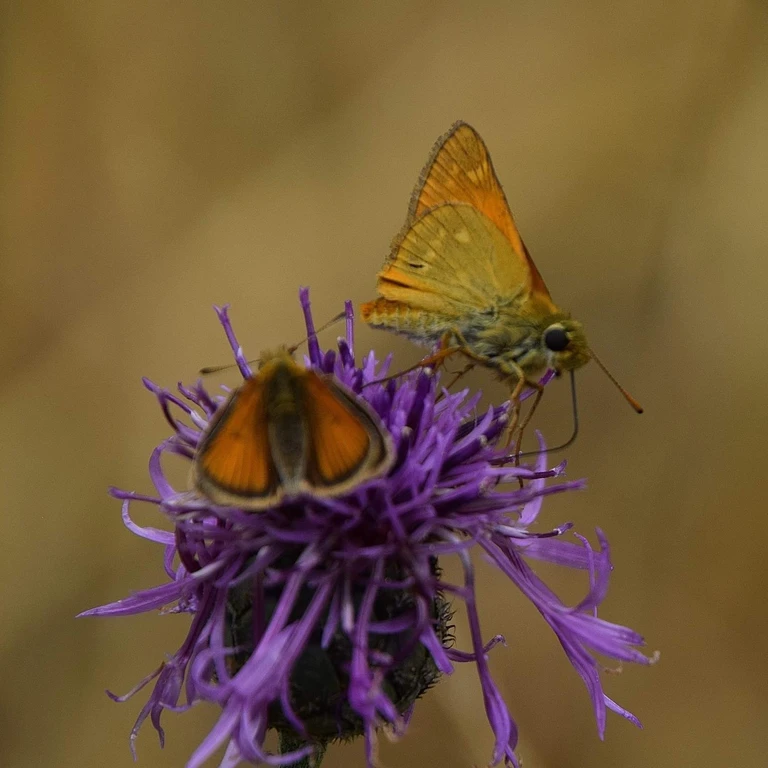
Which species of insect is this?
Ochlodes sylvanus (also Ochlodes venata)
